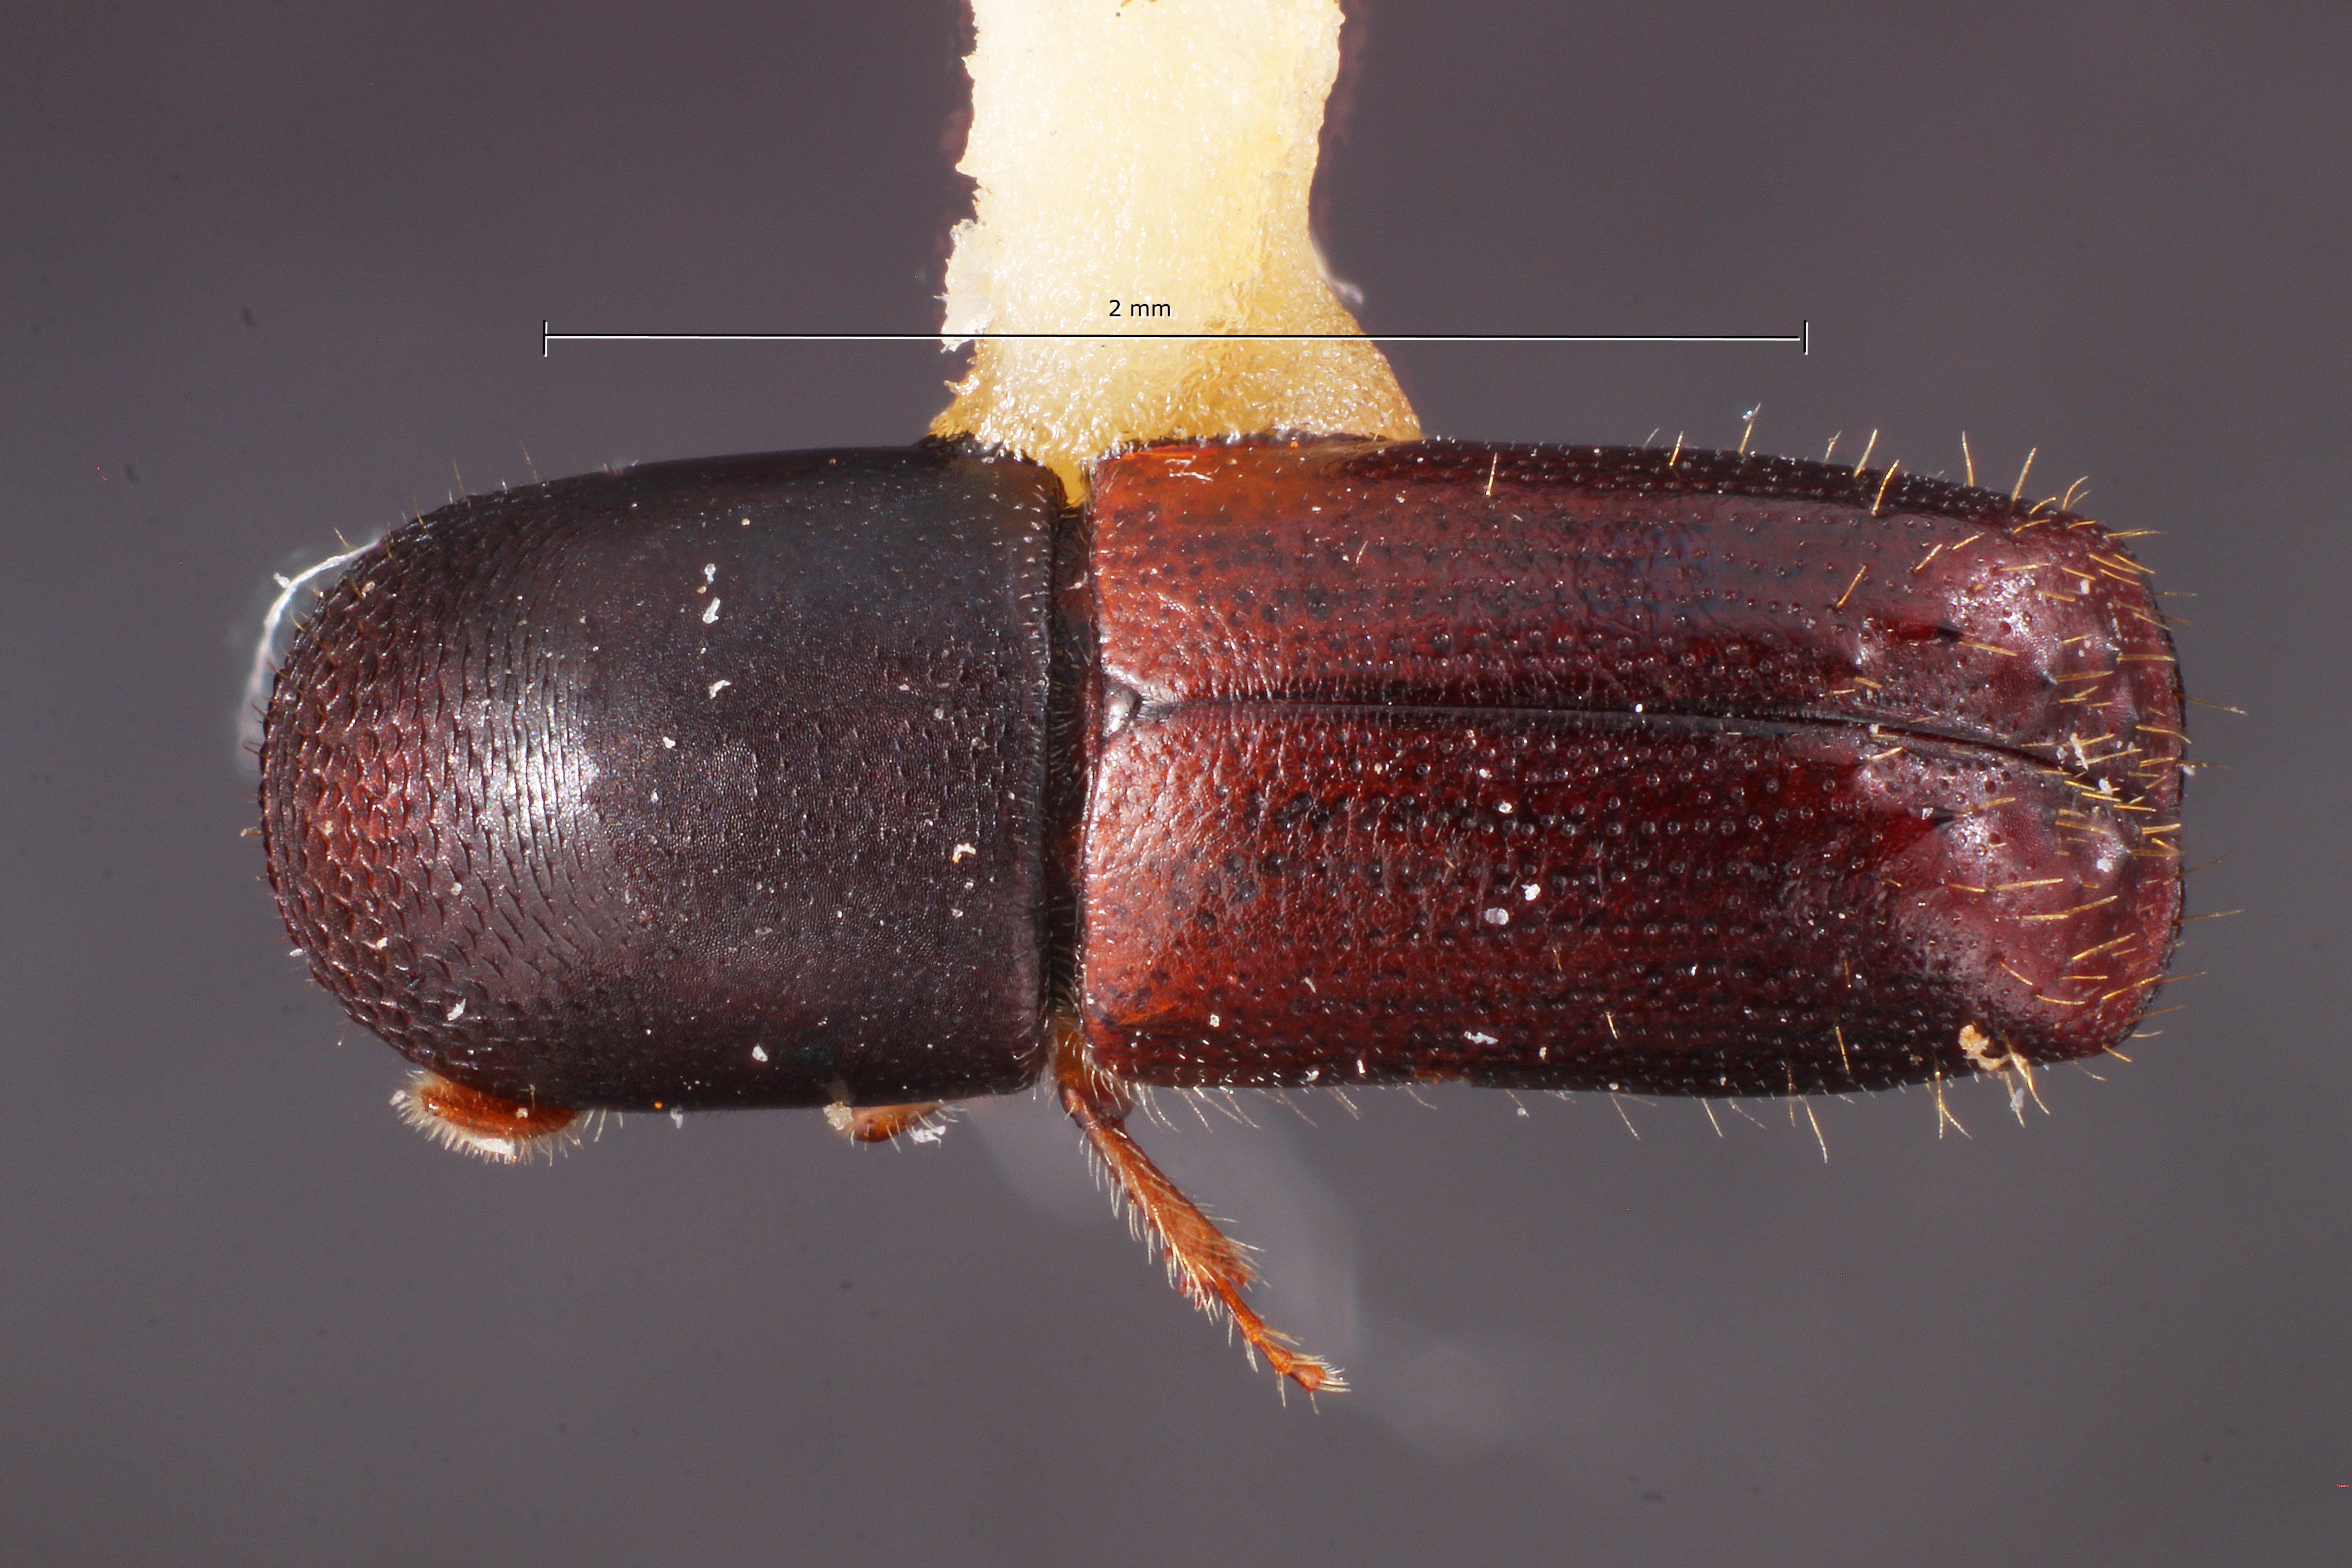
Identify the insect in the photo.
Monarthrum bicavum
